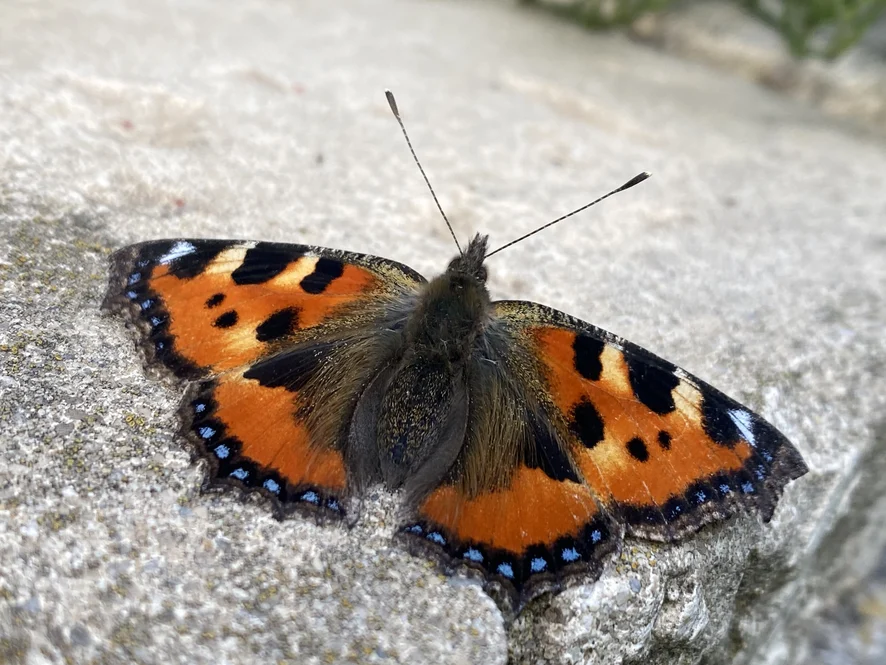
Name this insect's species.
Aglais urticae
